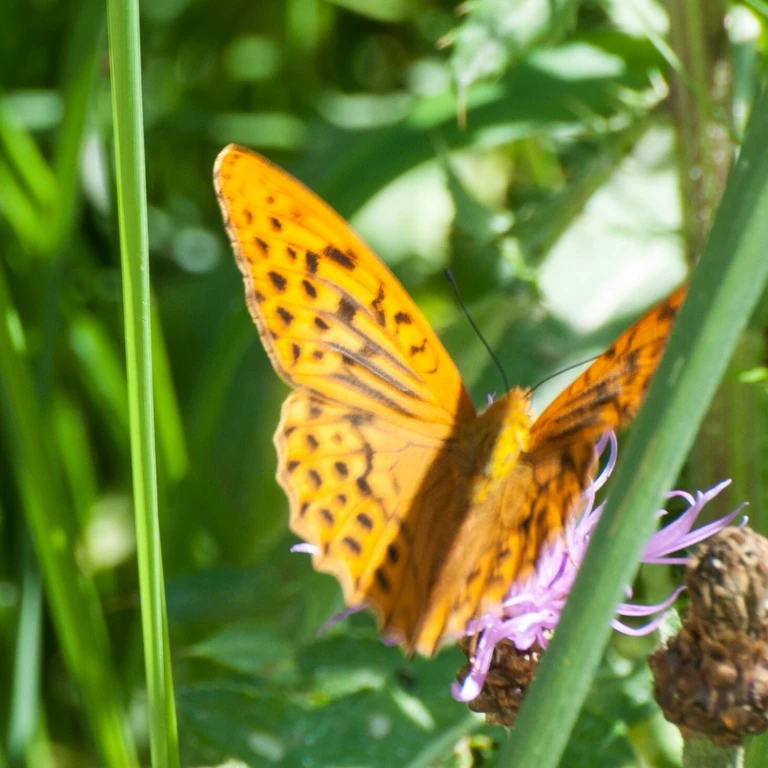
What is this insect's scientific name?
Argynnis paphia
